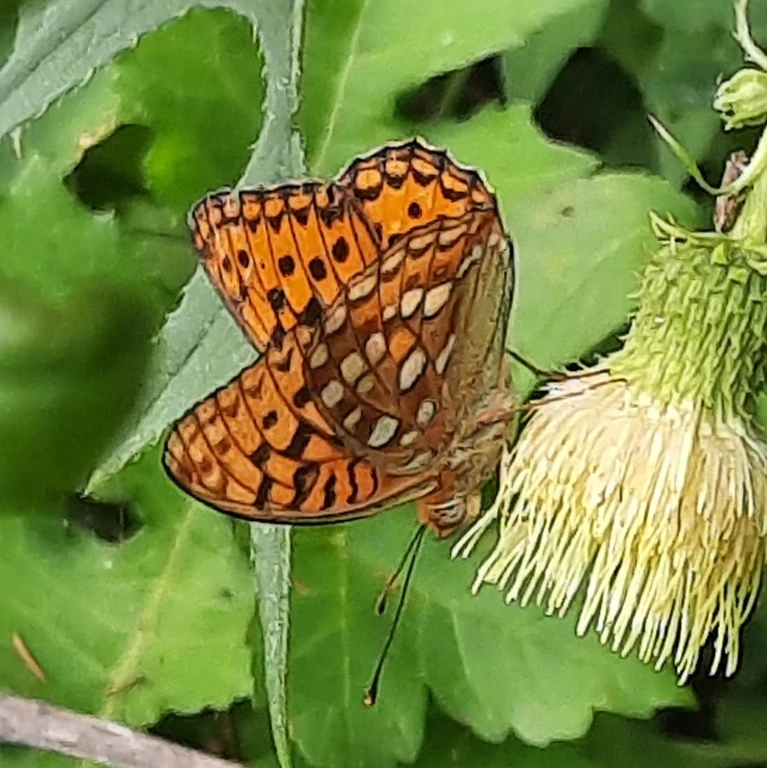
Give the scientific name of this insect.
Fabriciana adippe
